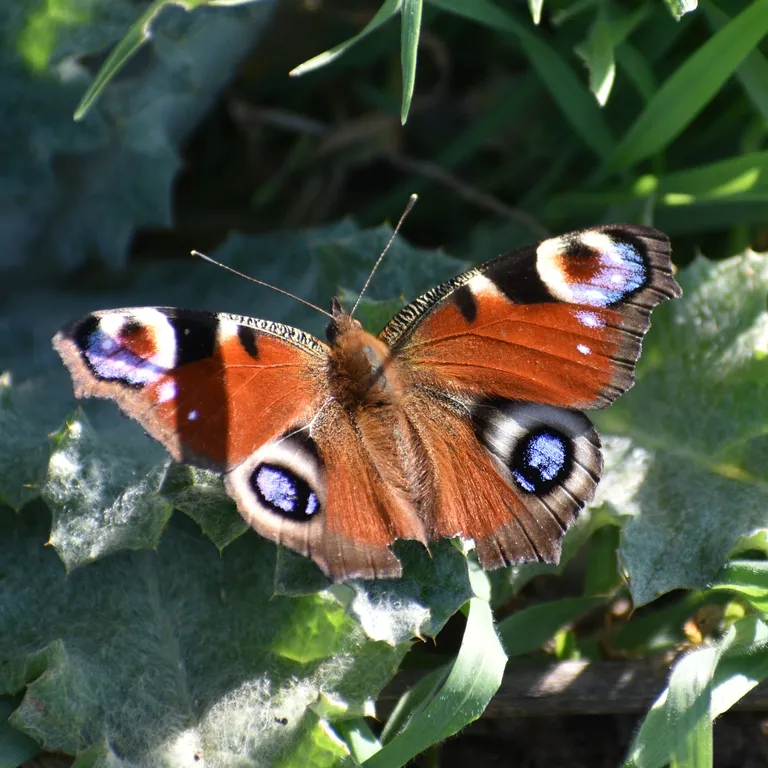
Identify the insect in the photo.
Aglais io
